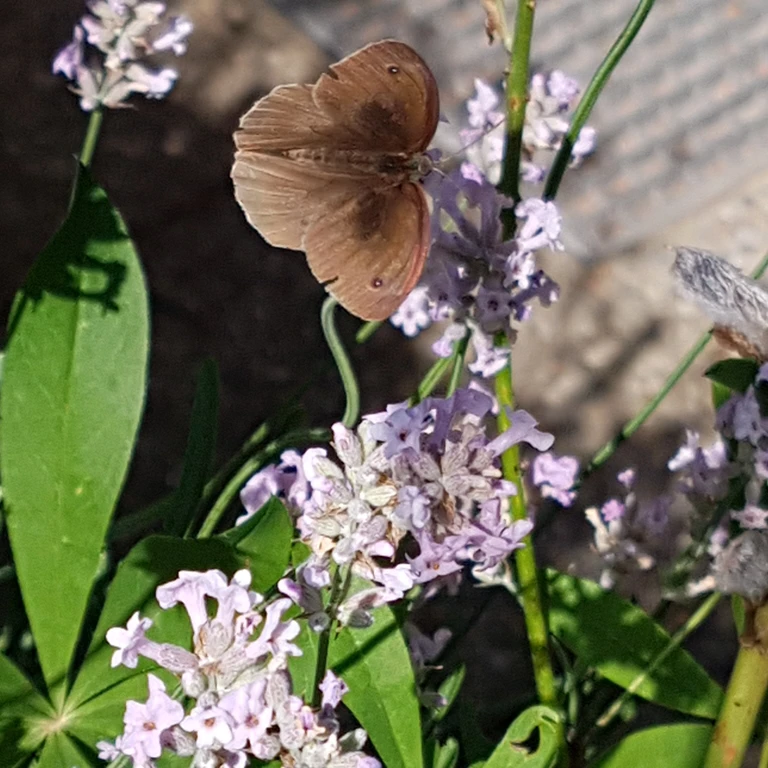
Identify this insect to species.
Maniola jurtina
